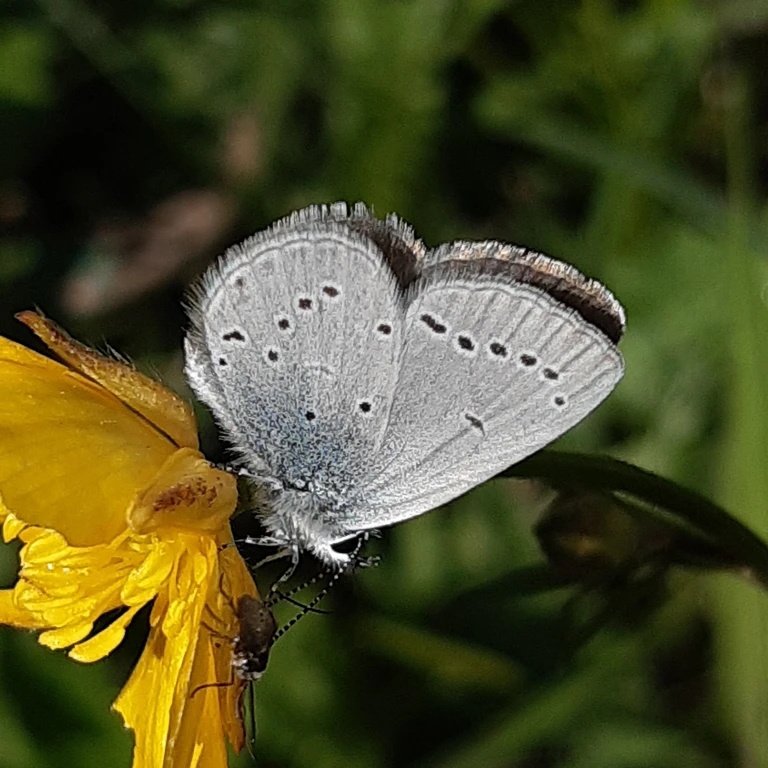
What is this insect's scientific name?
Cupido minimus
